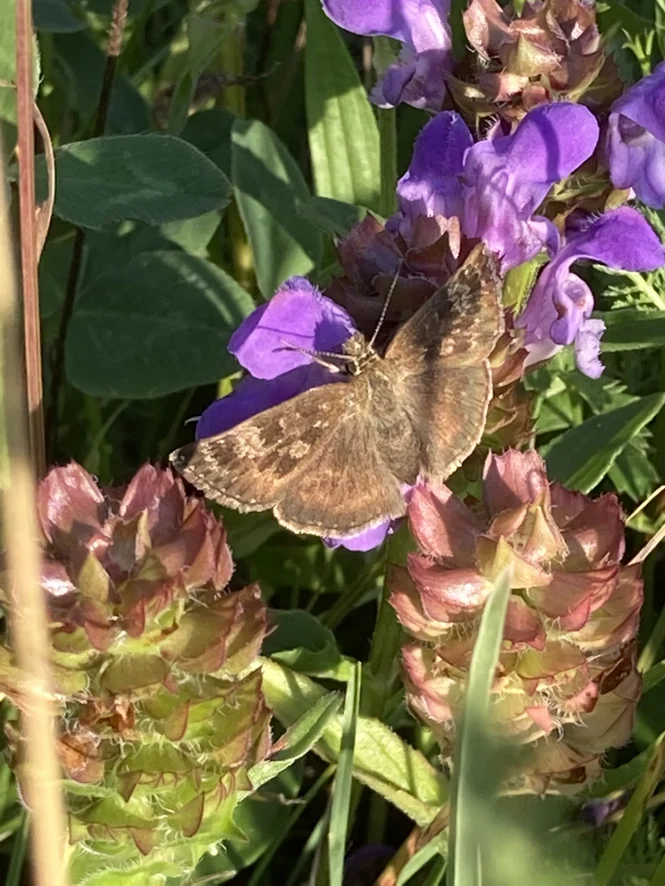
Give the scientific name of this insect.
Erynnis tages
